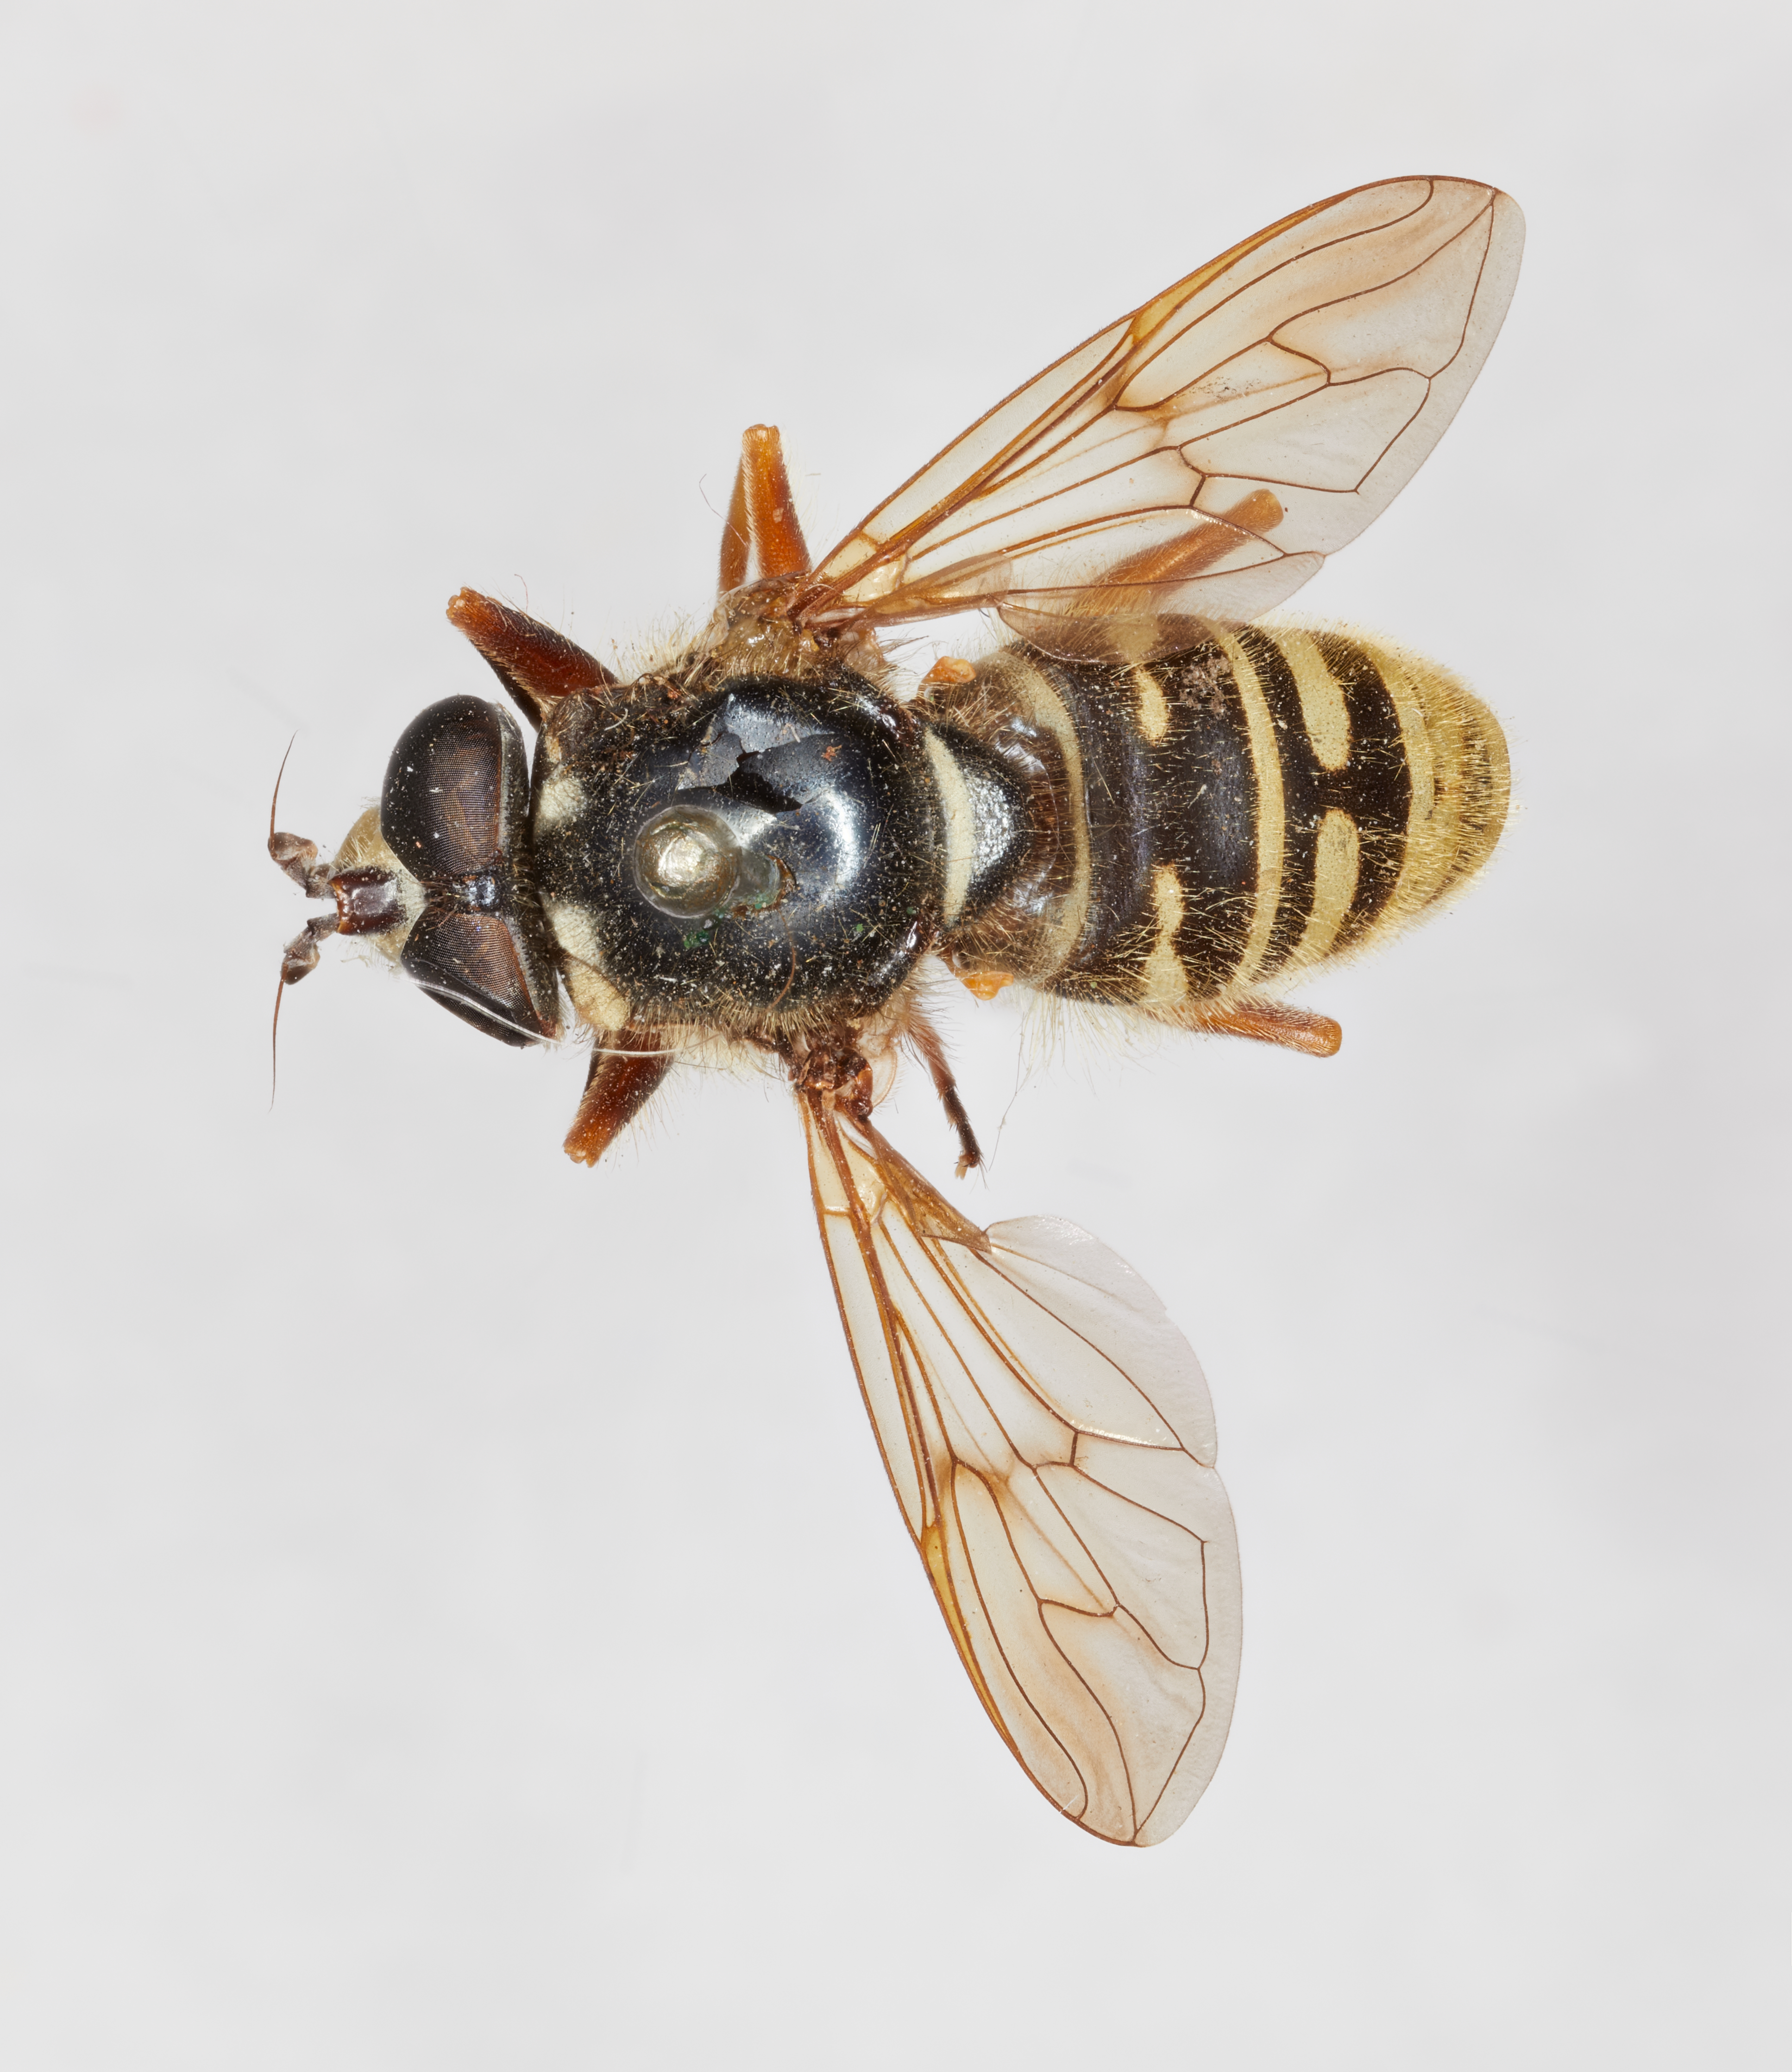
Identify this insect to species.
Sphecomyia pattoni
